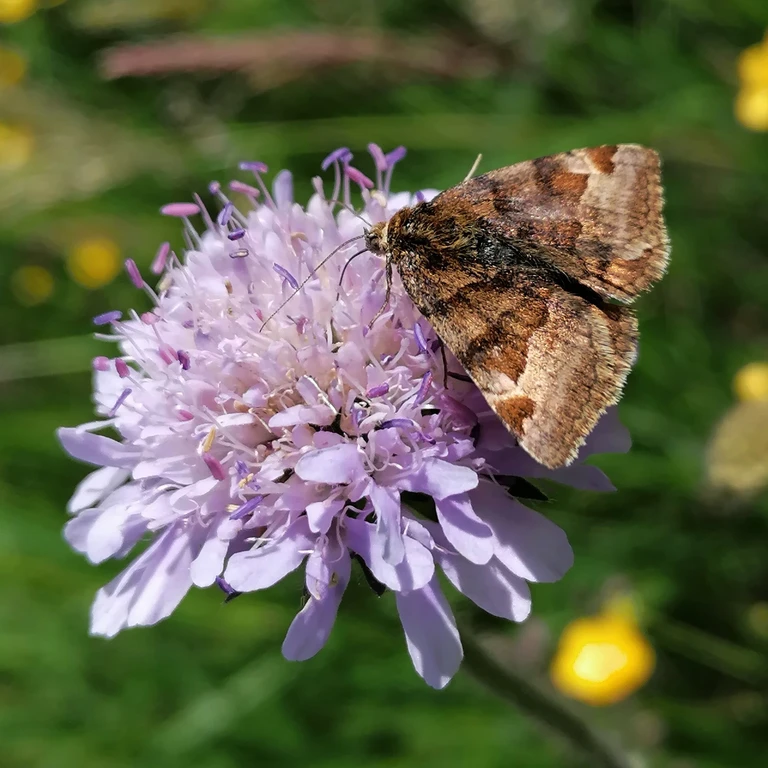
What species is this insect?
Euclidia glyphica
